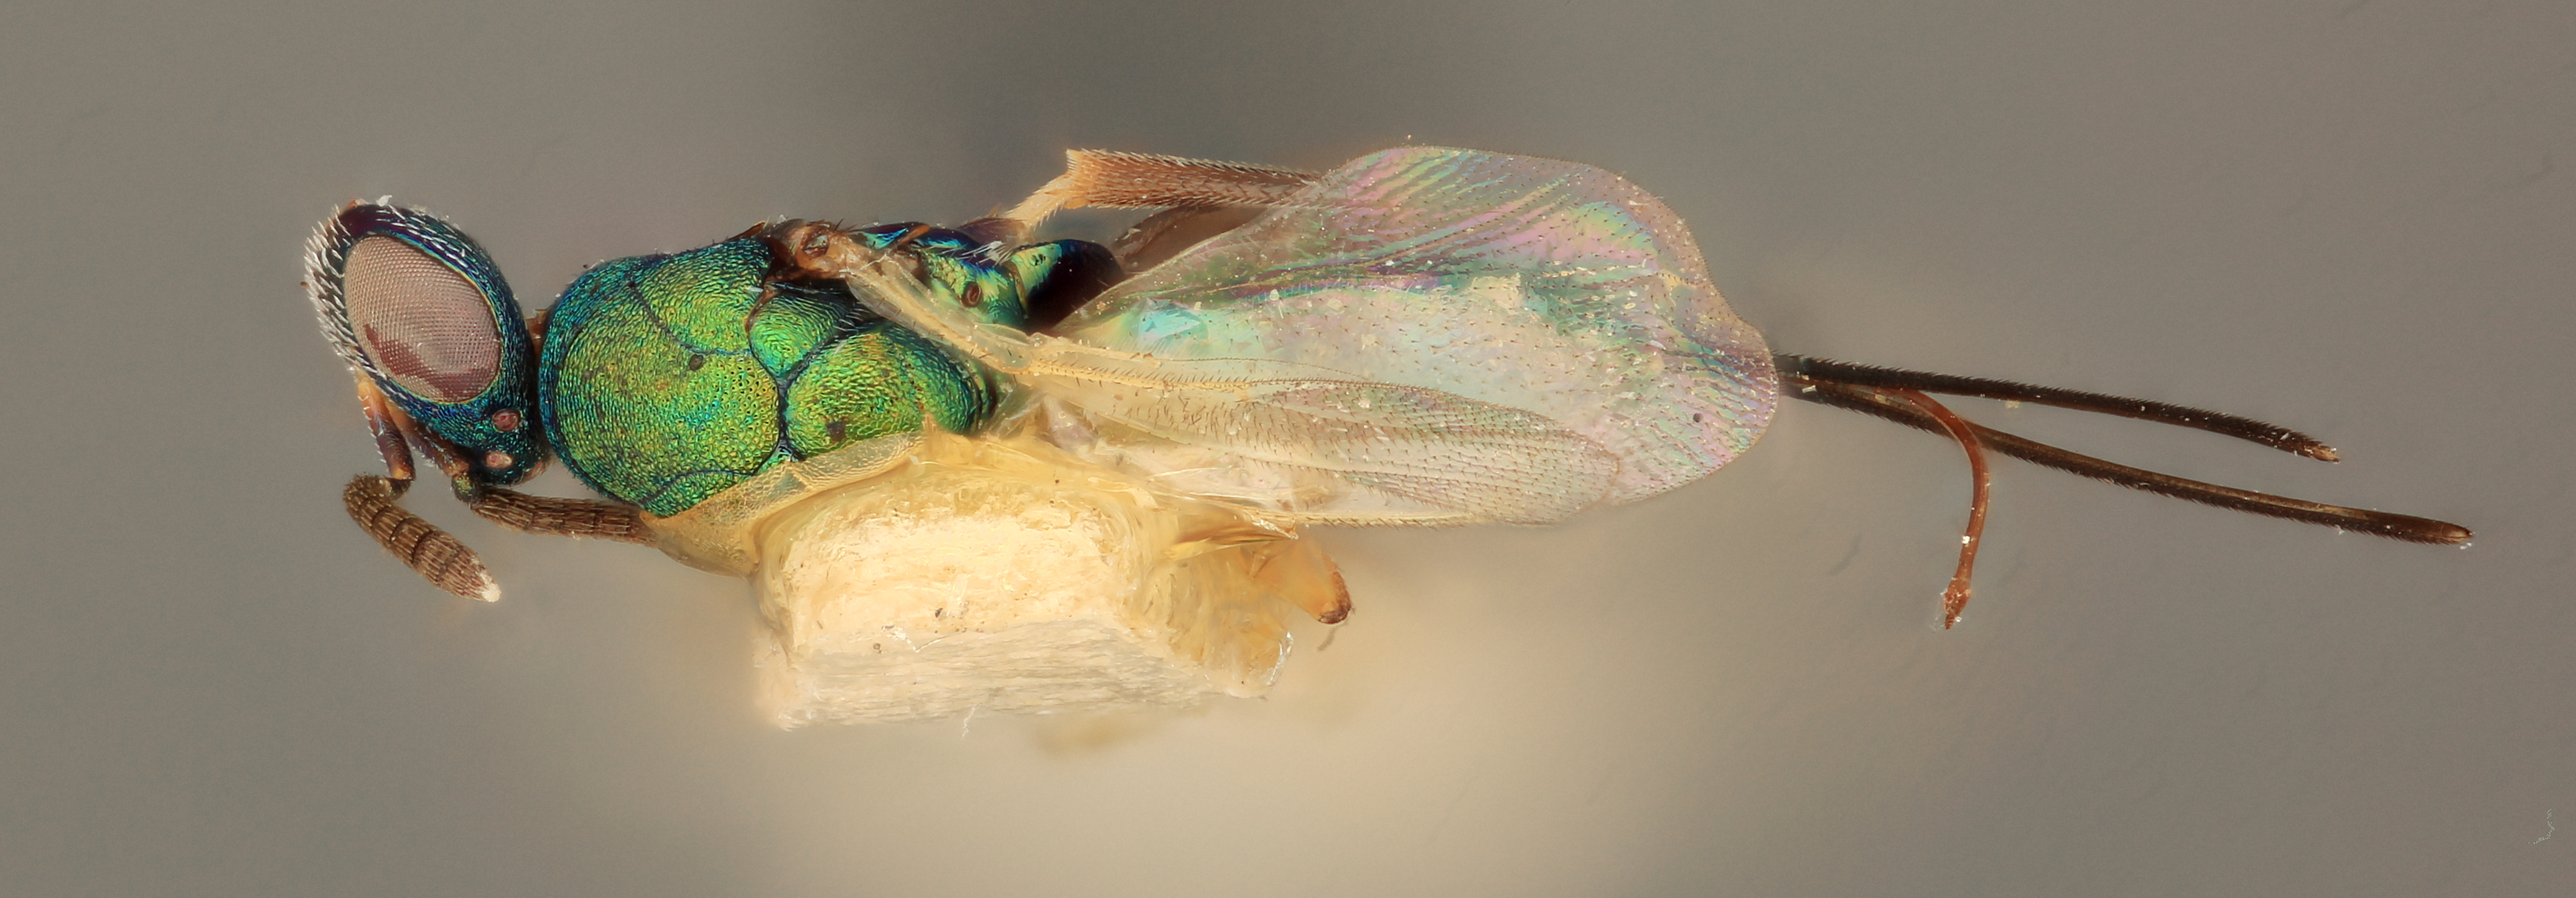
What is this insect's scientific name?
Callimome obscura
